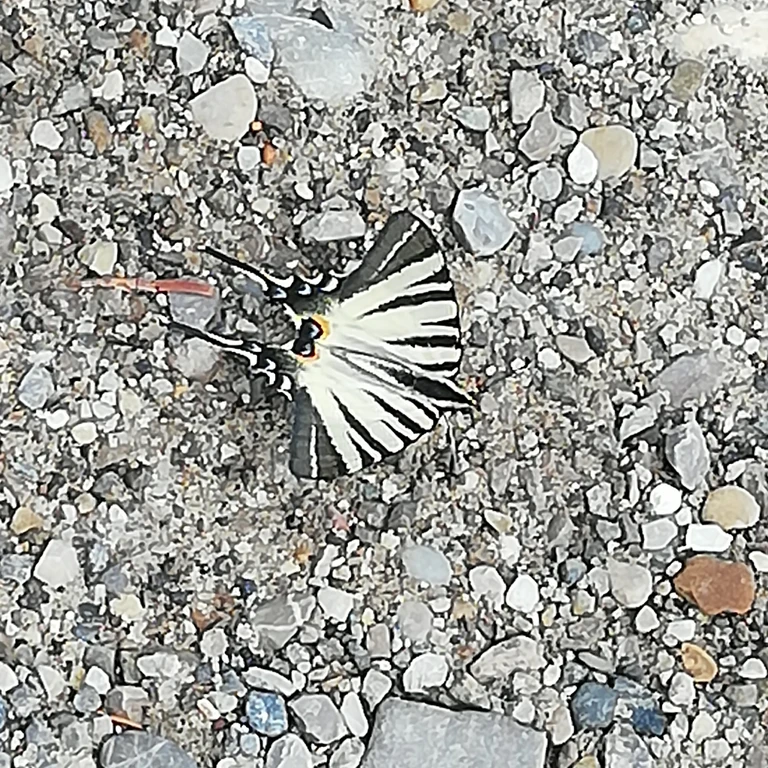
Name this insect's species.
Iphiclides podalirius
